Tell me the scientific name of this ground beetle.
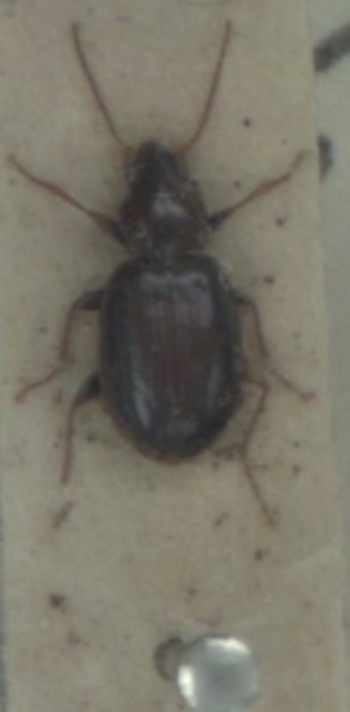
Ocys harpaloides
